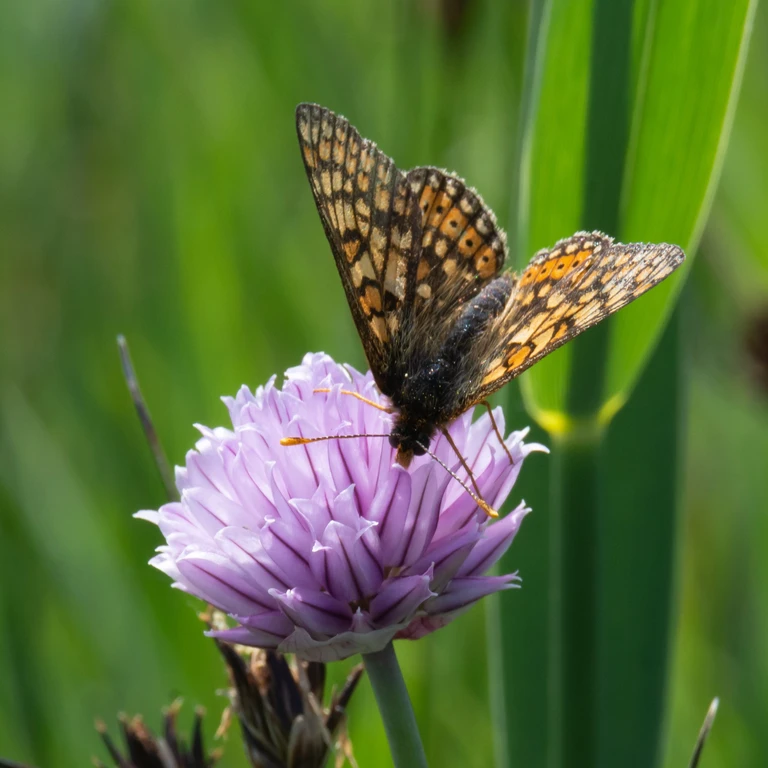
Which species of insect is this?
Euphydryas aurinia
